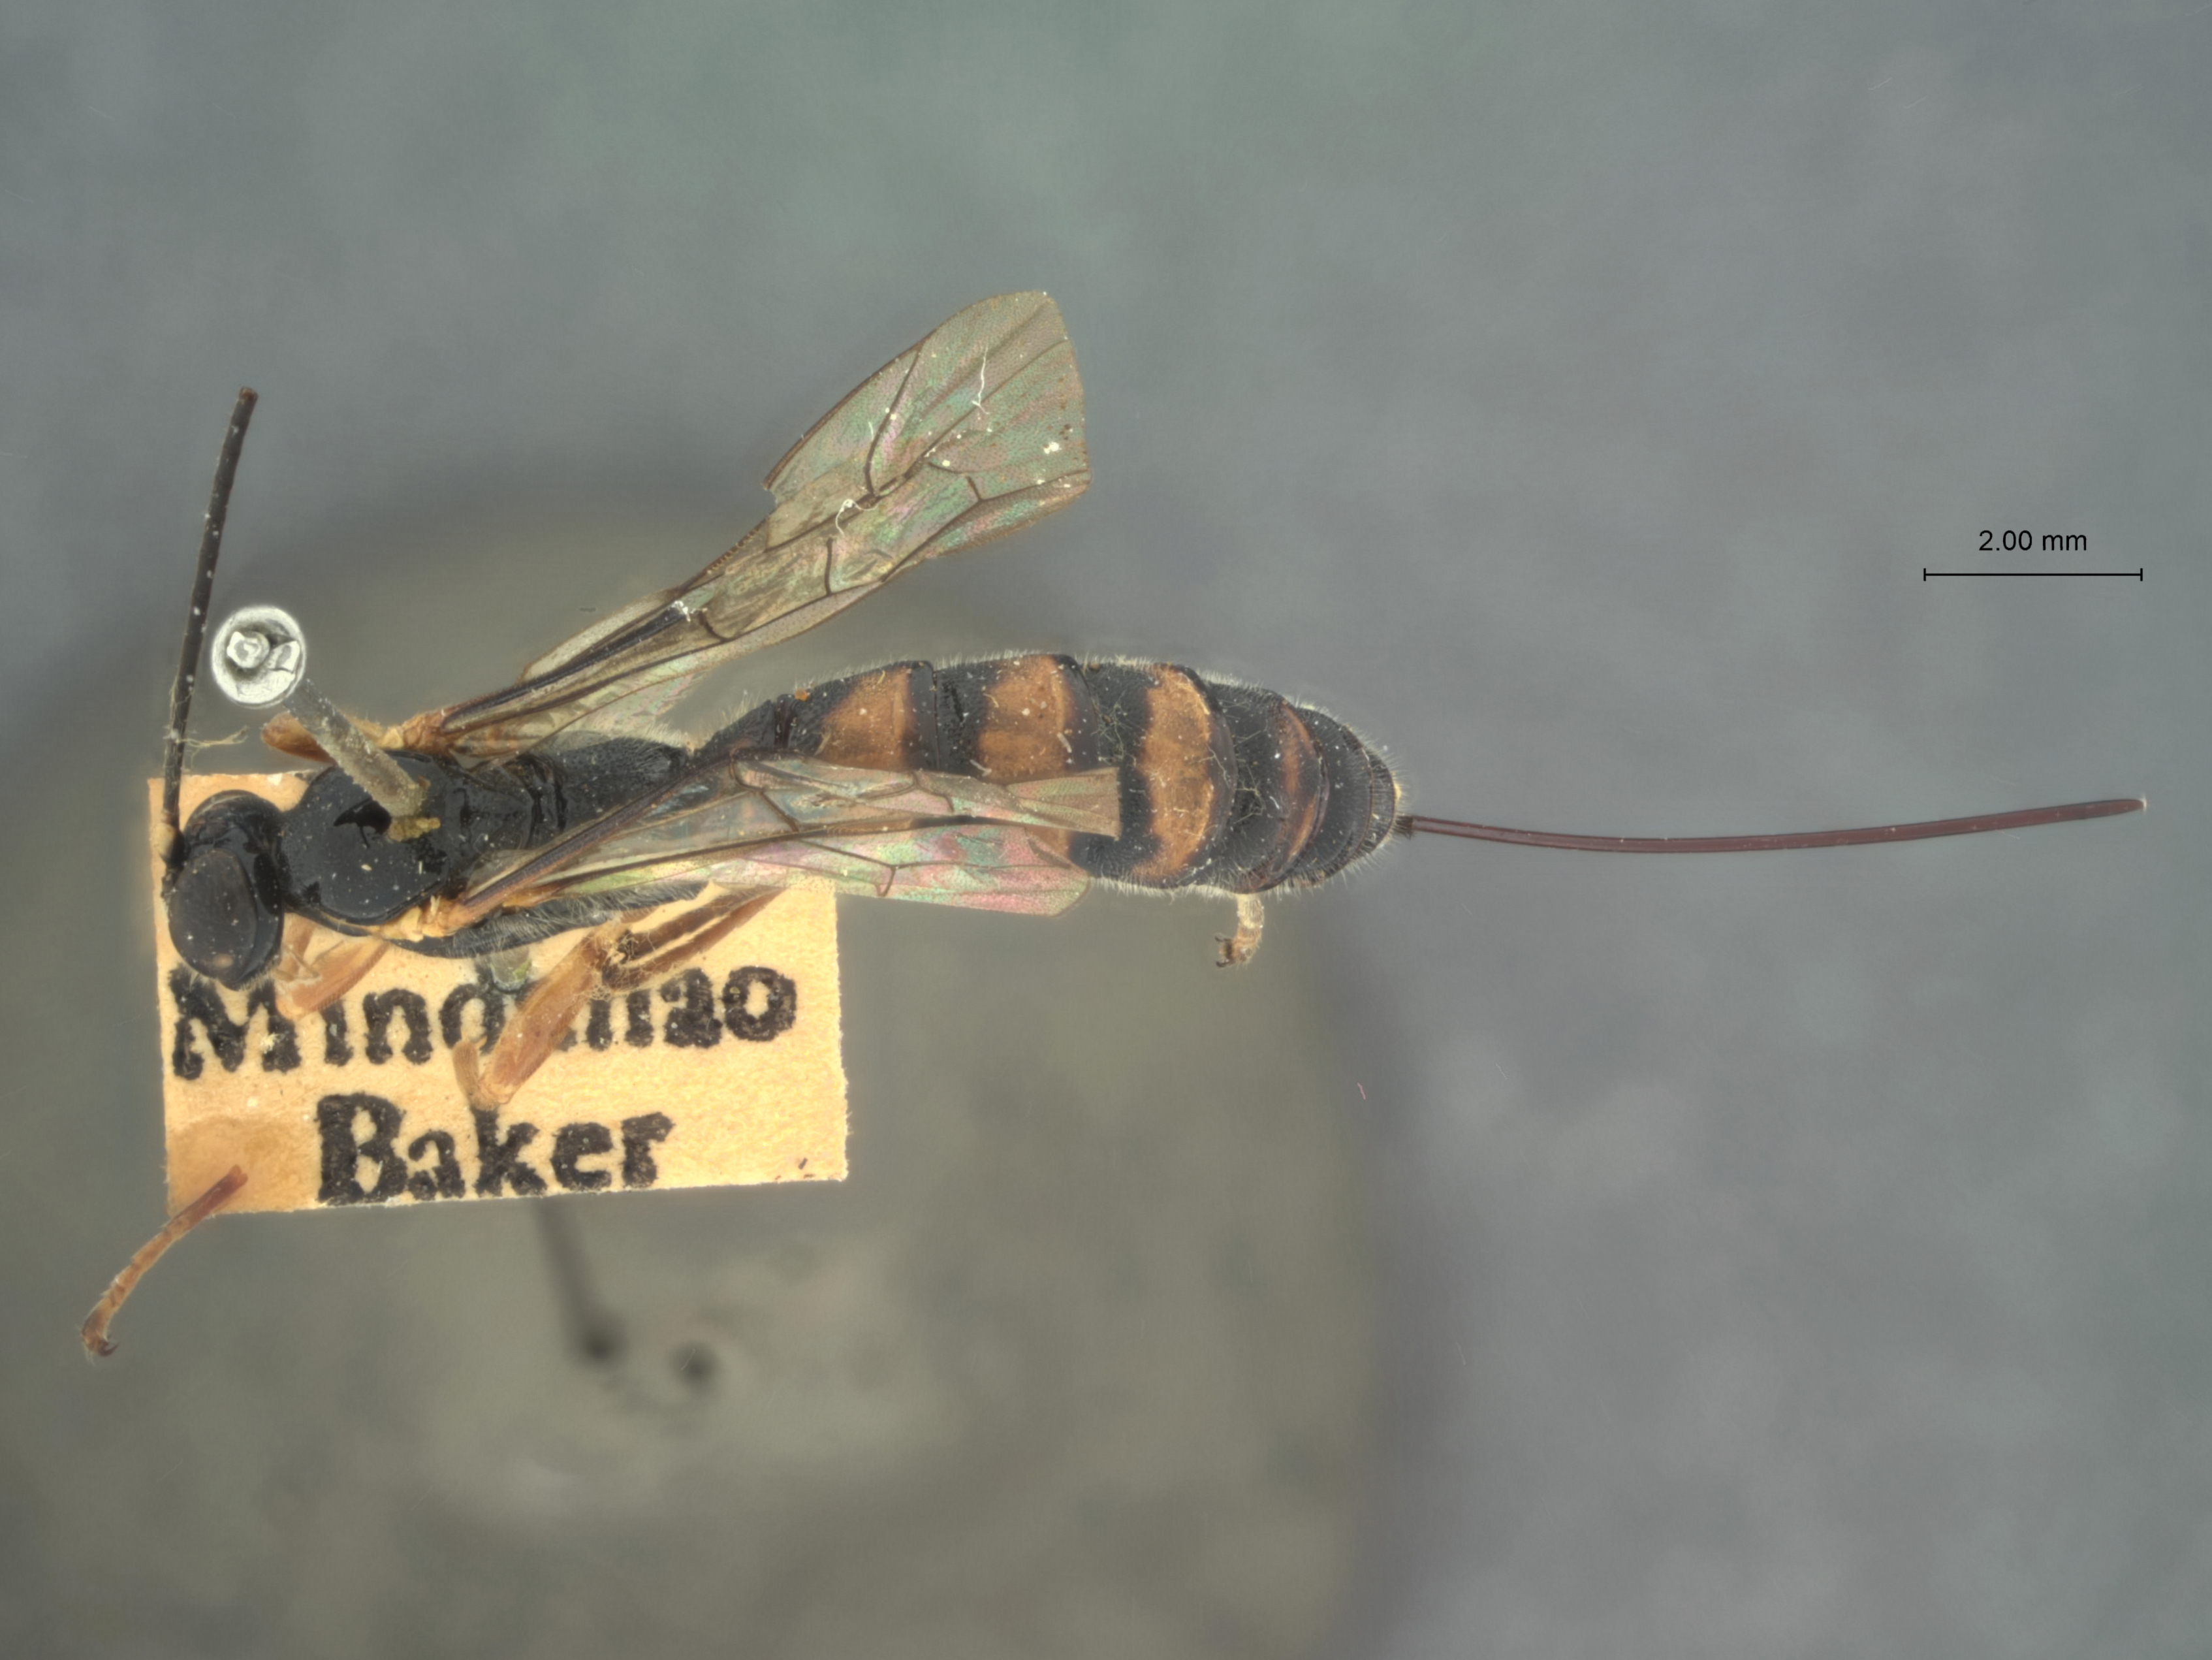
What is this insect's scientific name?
Flavopimpla balteata
